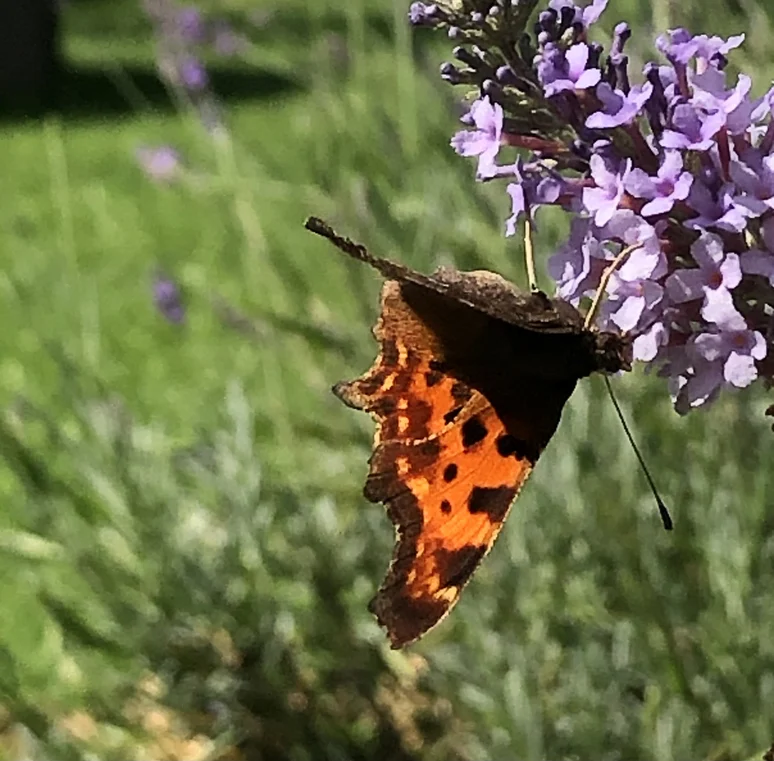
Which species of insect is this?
Polygonia c-album
